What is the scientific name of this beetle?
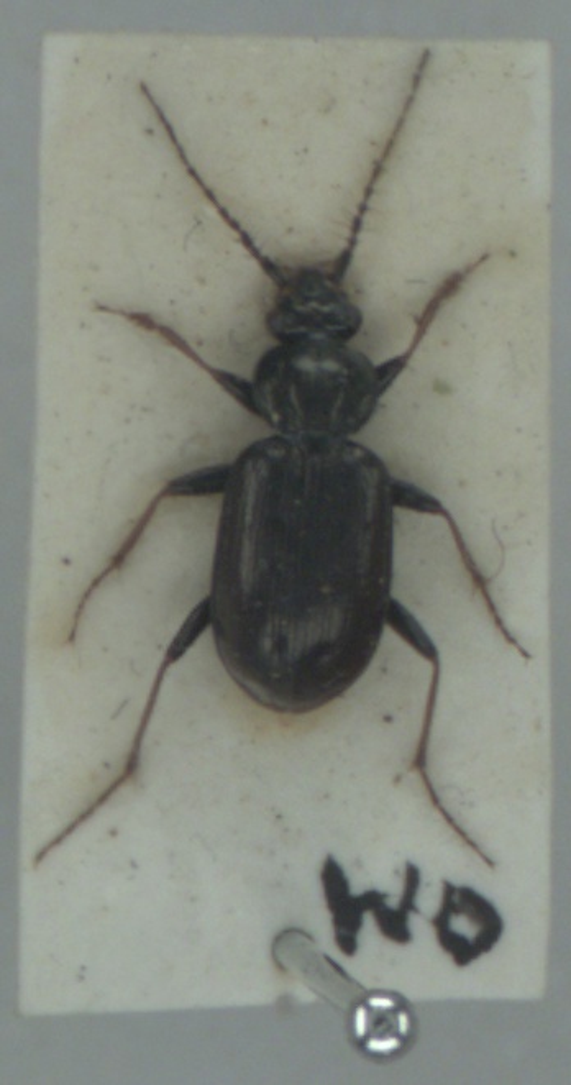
Loricera pilicornis
